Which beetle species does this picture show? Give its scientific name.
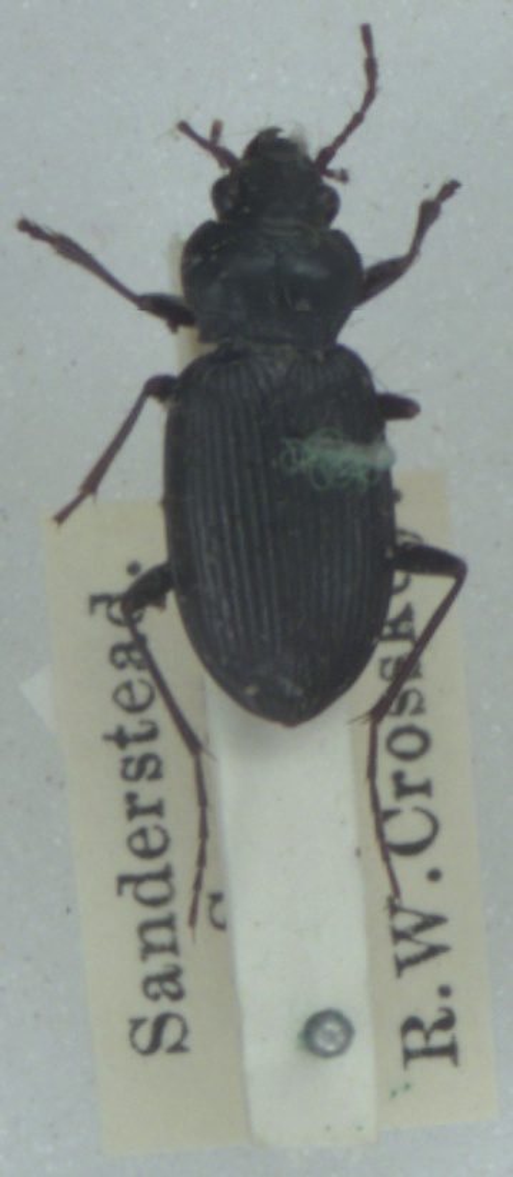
Nebria brevicollis
